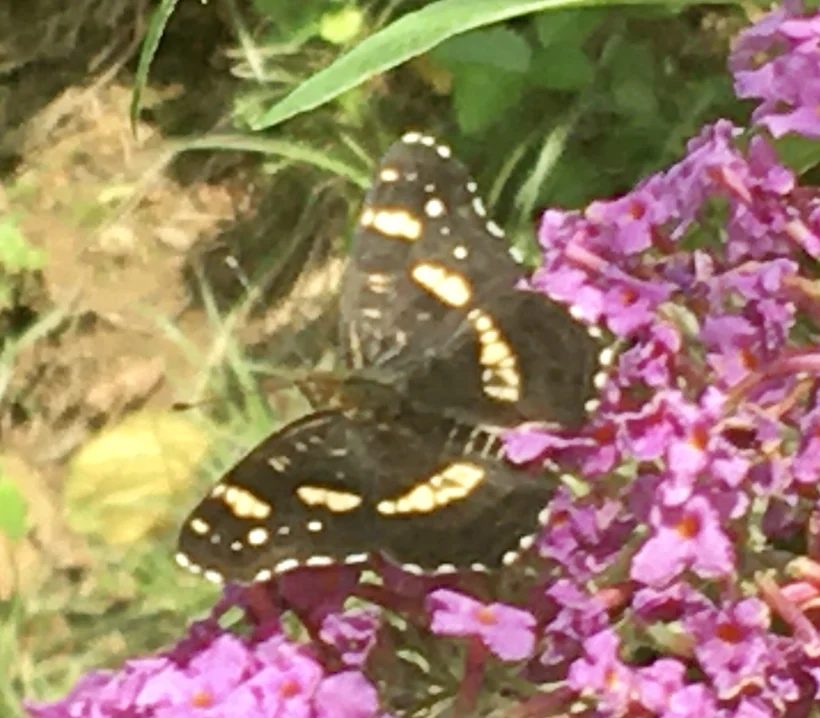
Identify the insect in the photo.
Araschnia levana
